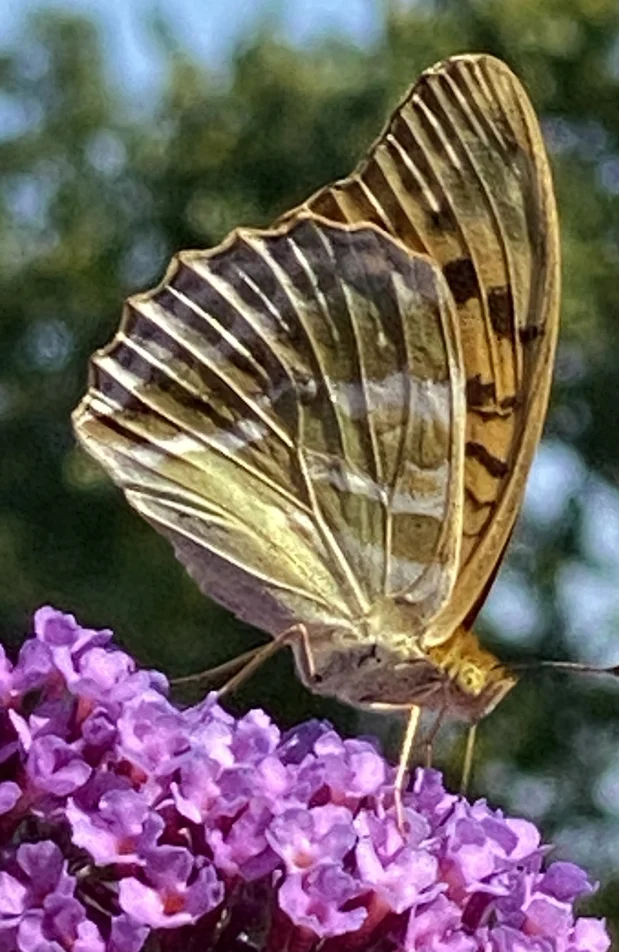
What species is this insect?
Argynnis paphia
